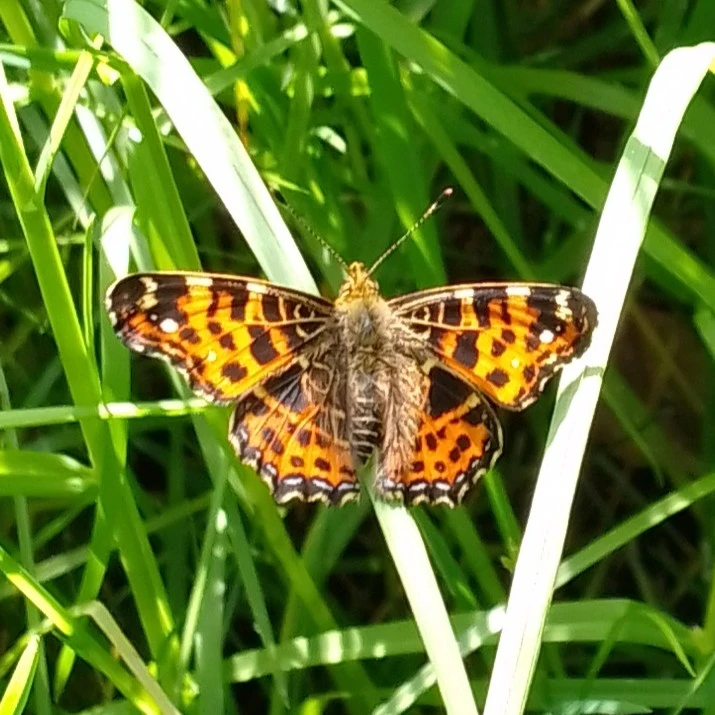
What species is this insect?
Araschnia levana
